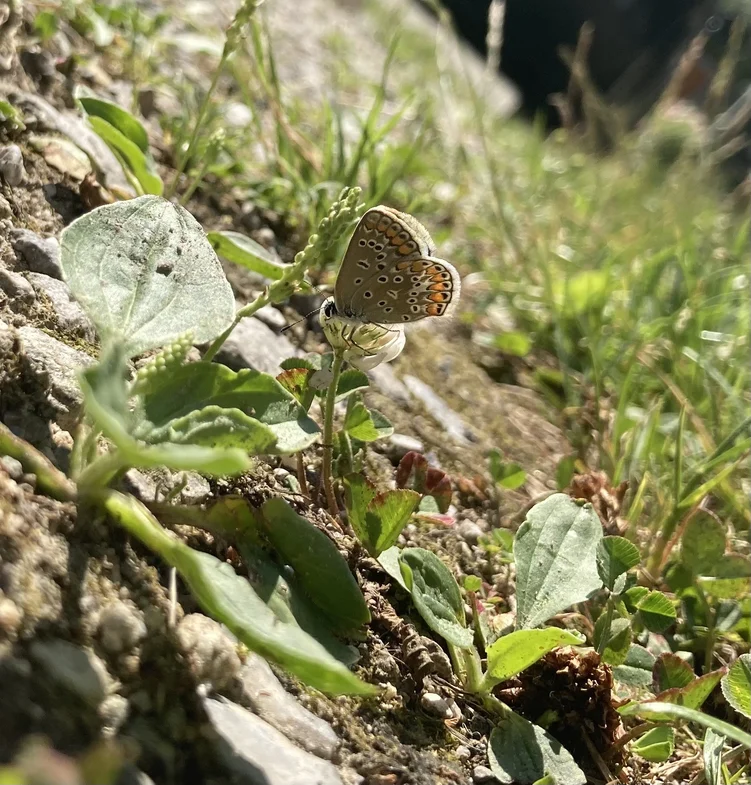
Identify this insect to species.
Polyommatus icarus
